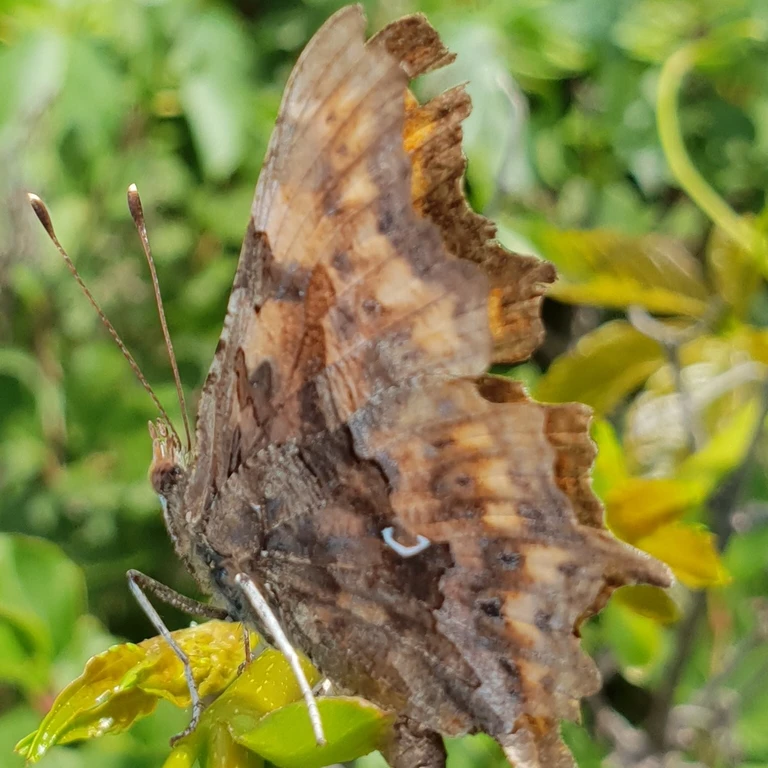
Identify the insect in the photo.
Polygonia c-album
